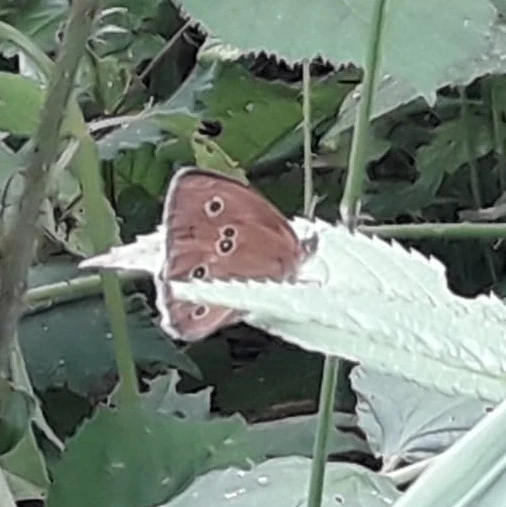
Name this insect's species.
Aphantopus hyperantus
